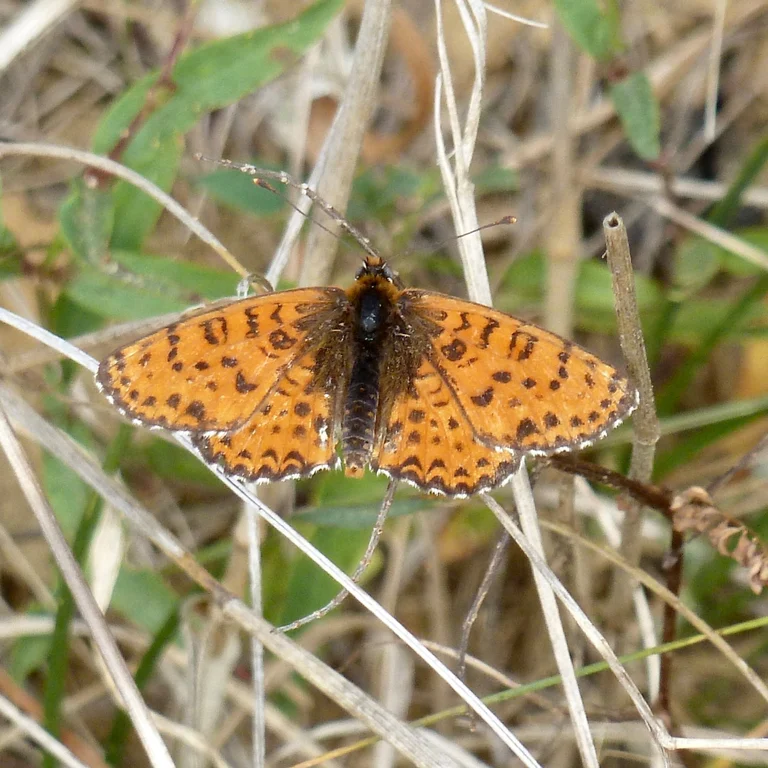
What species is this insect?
Melitaea didyma
